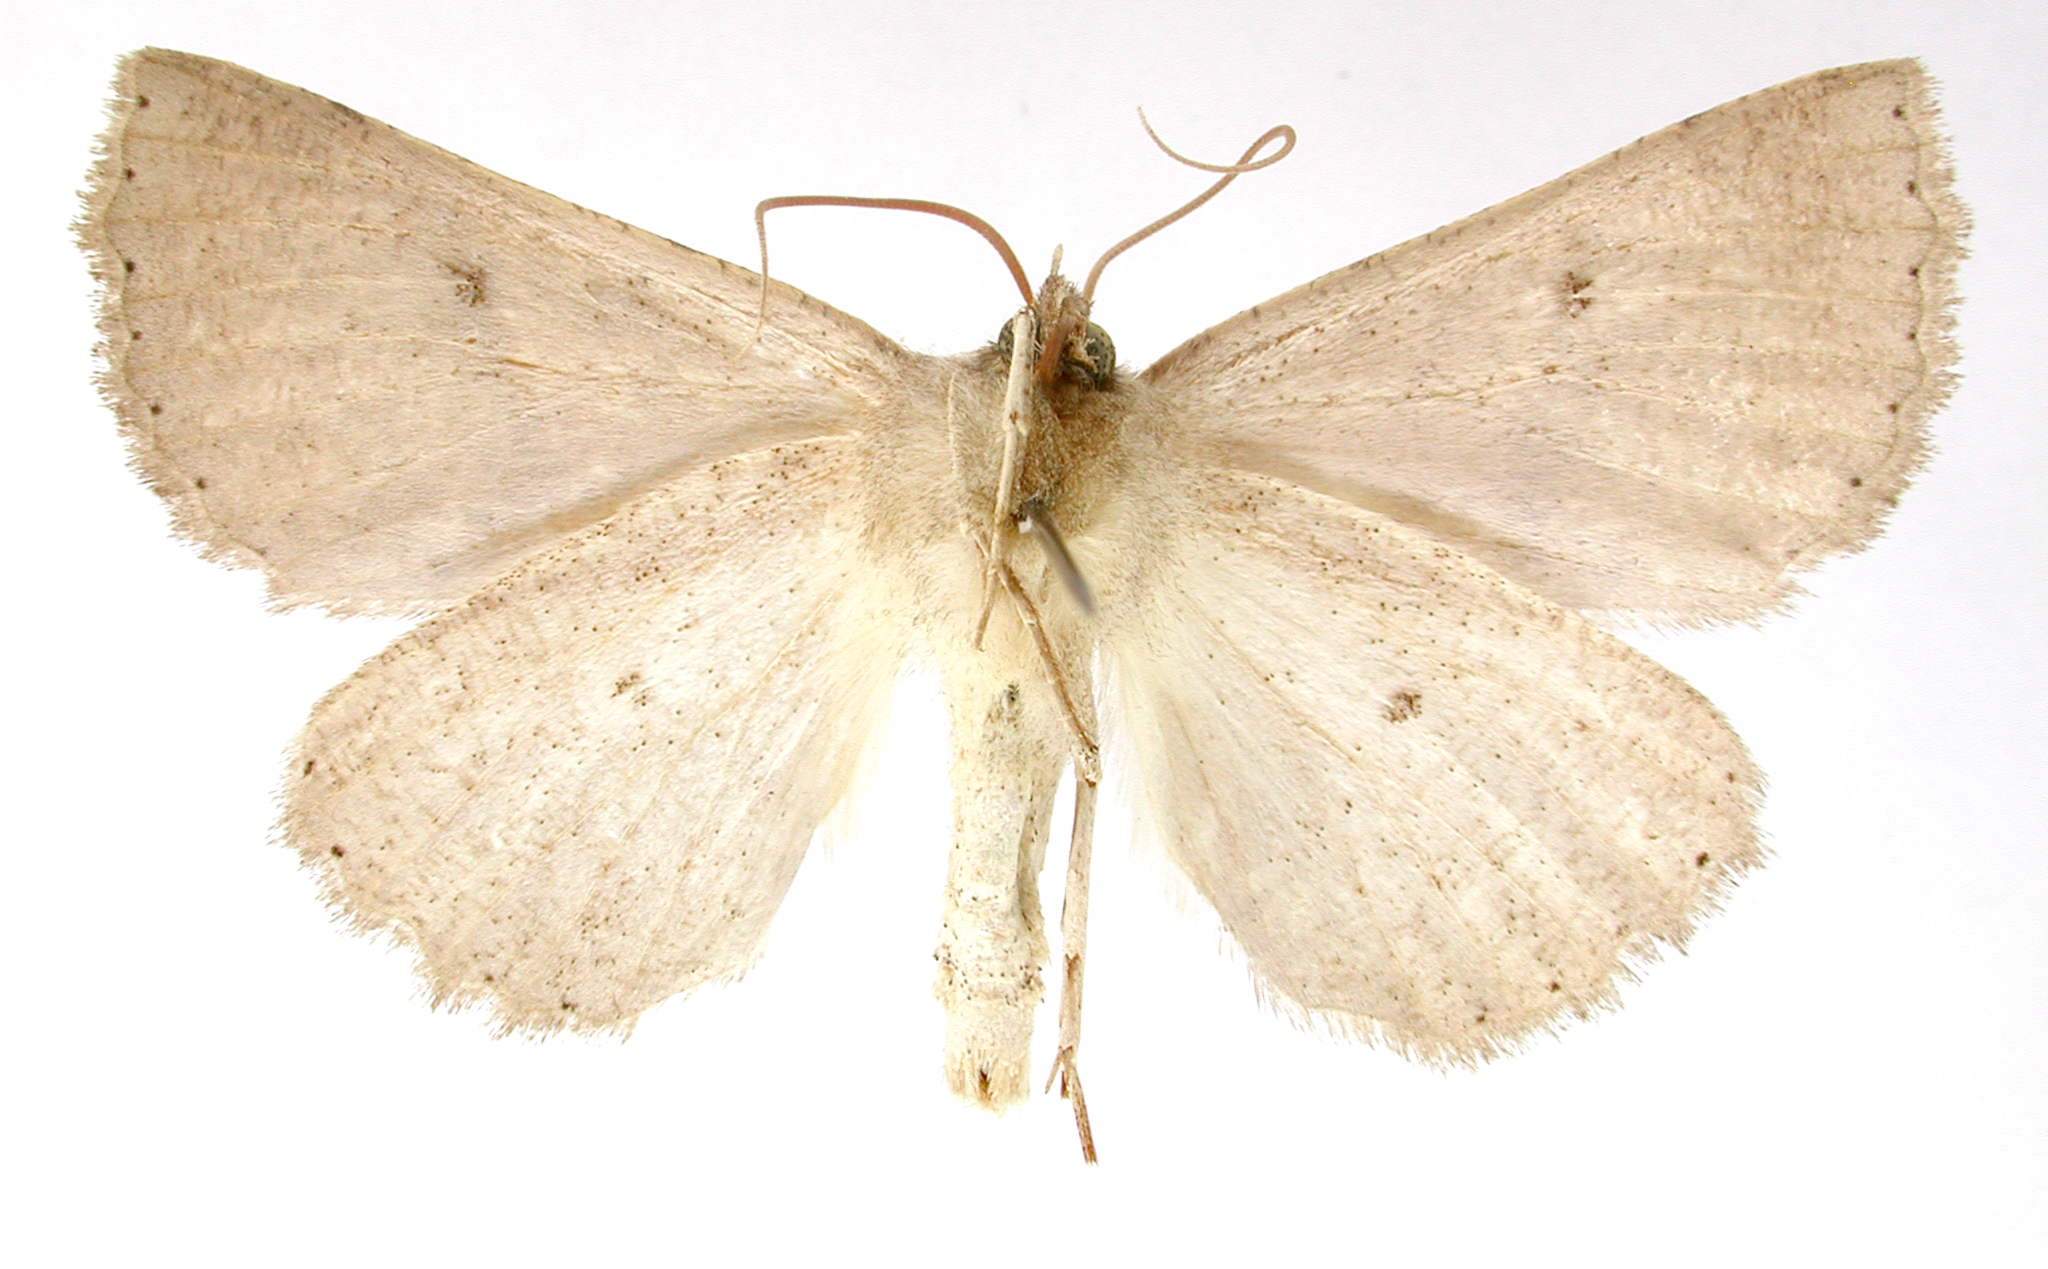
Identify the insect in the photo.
Salpis clarkei
